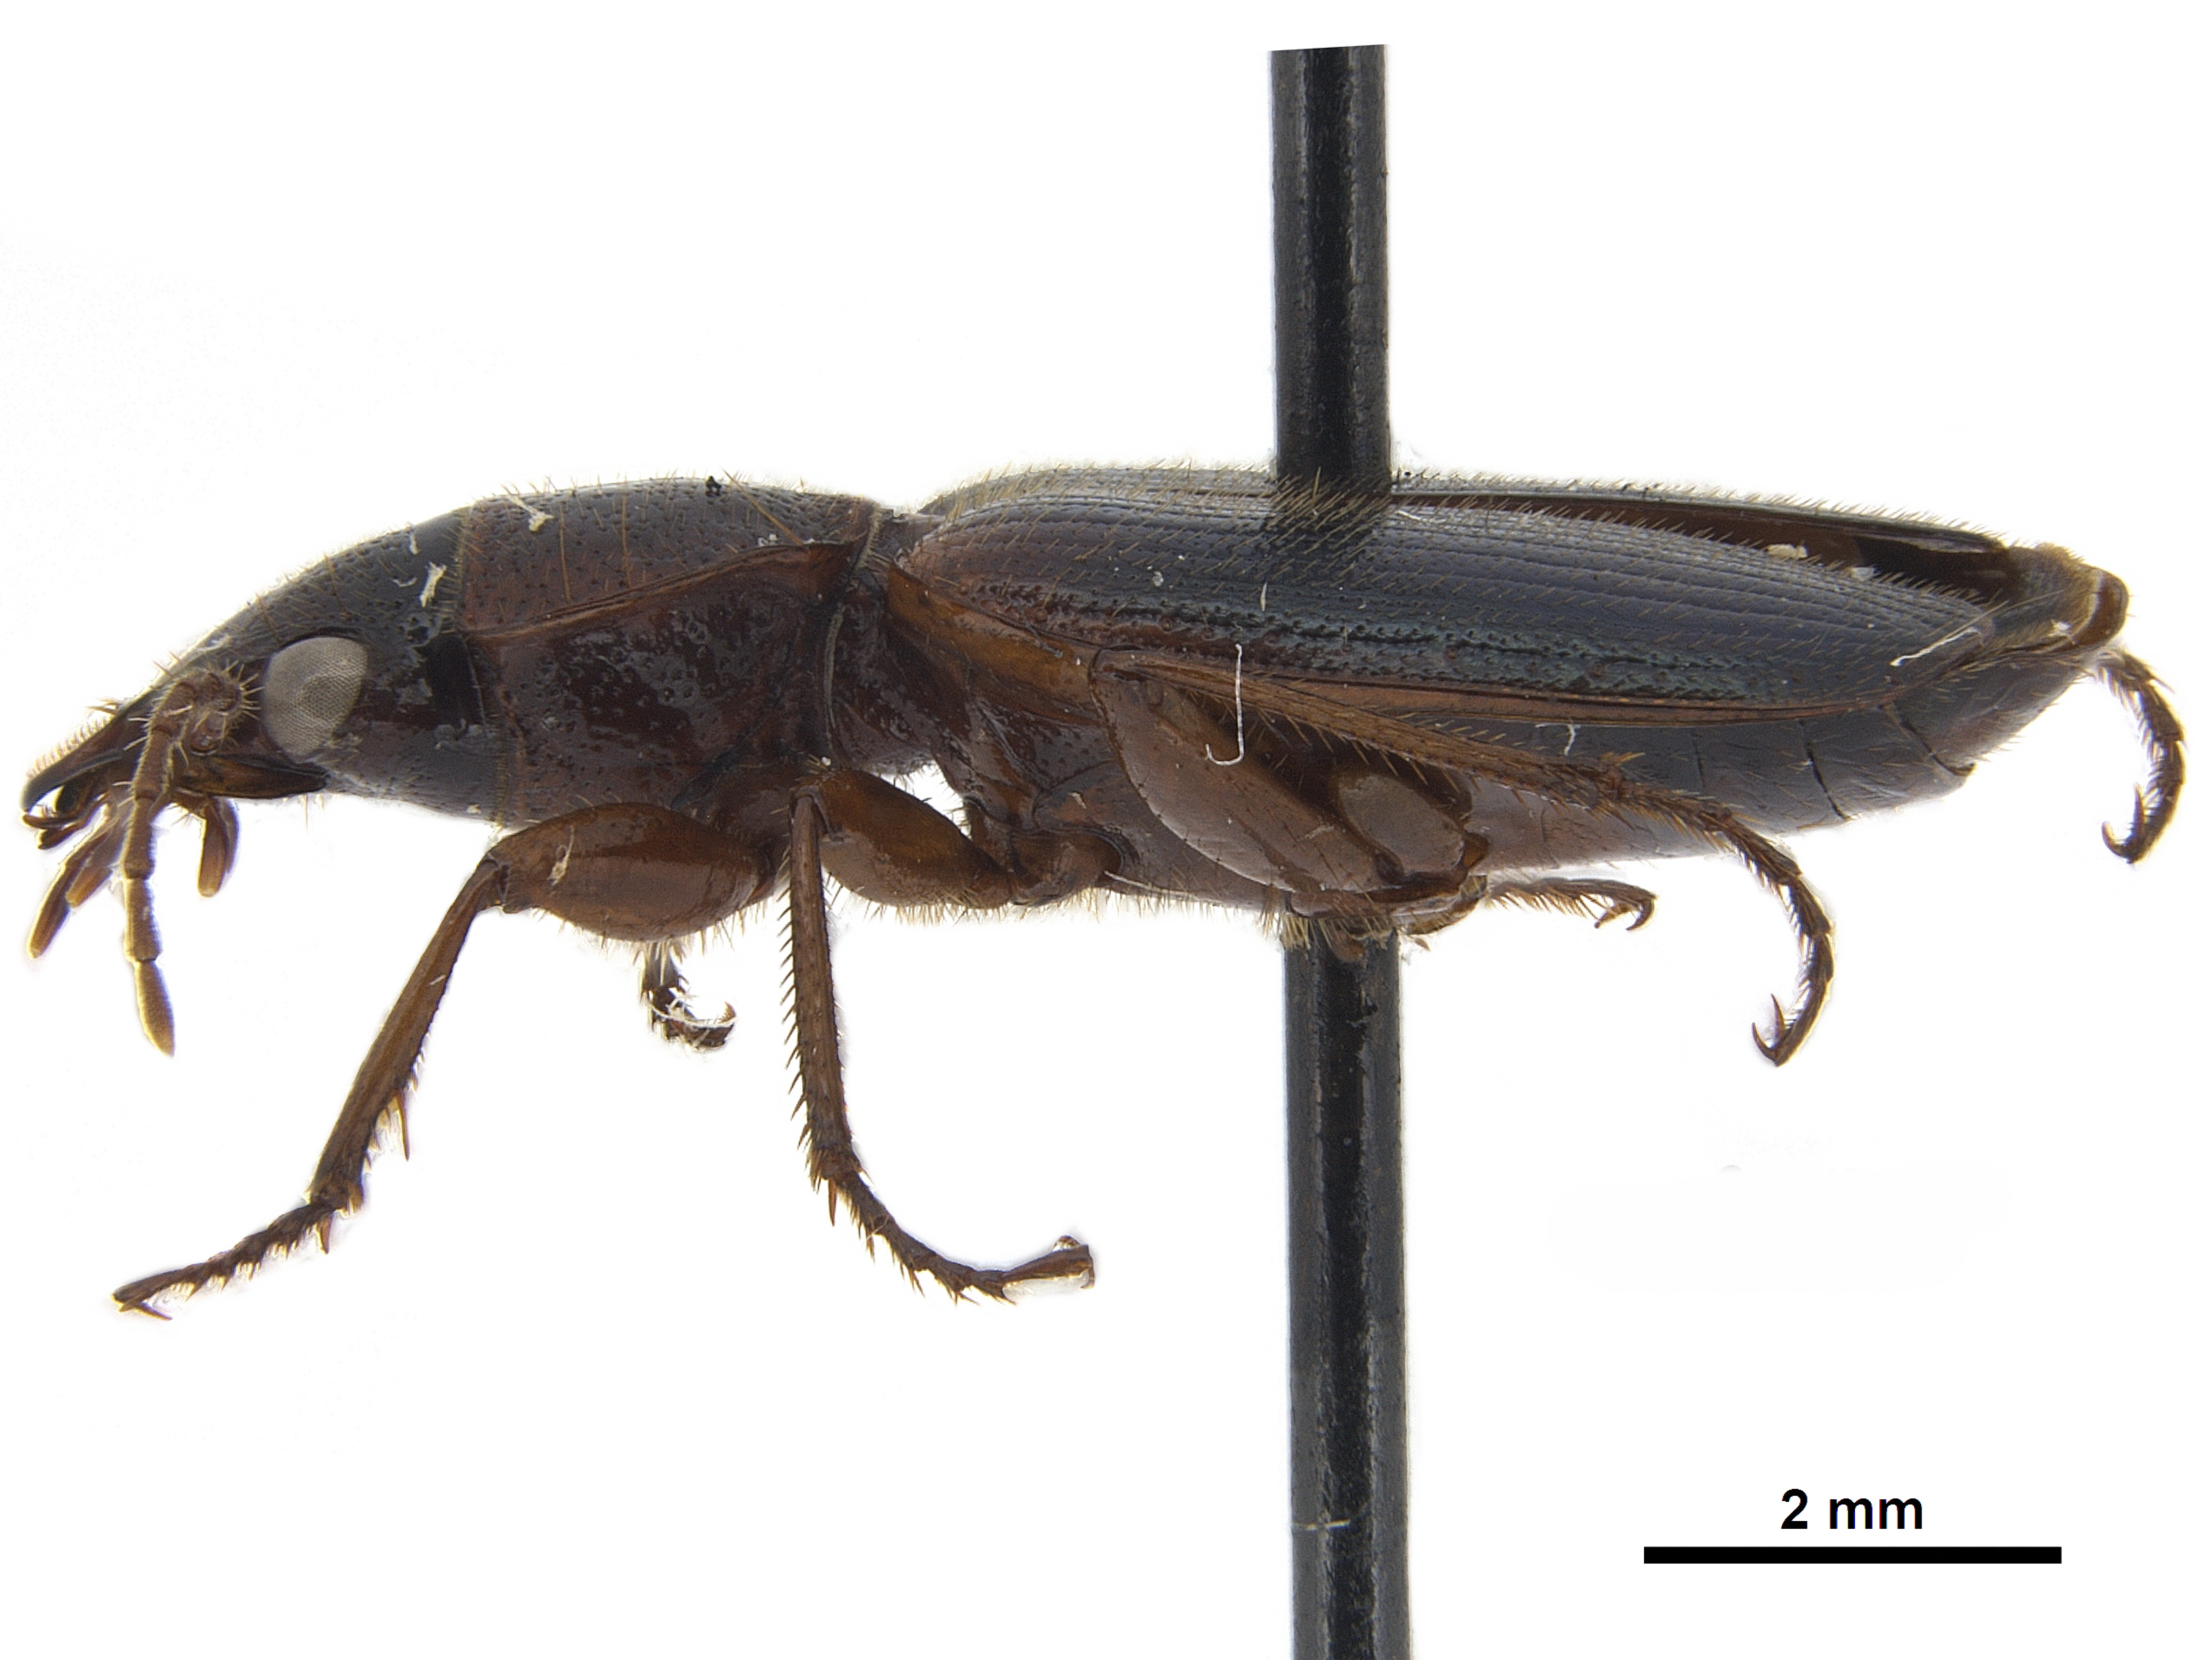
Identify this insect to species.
Cymindis planipennis
